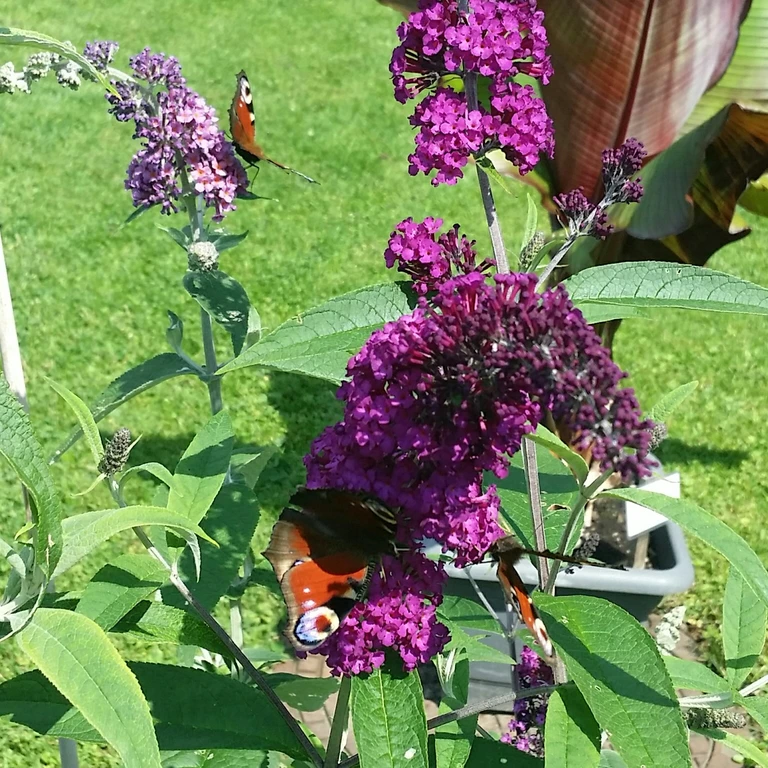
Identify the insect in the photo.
Aglais io
